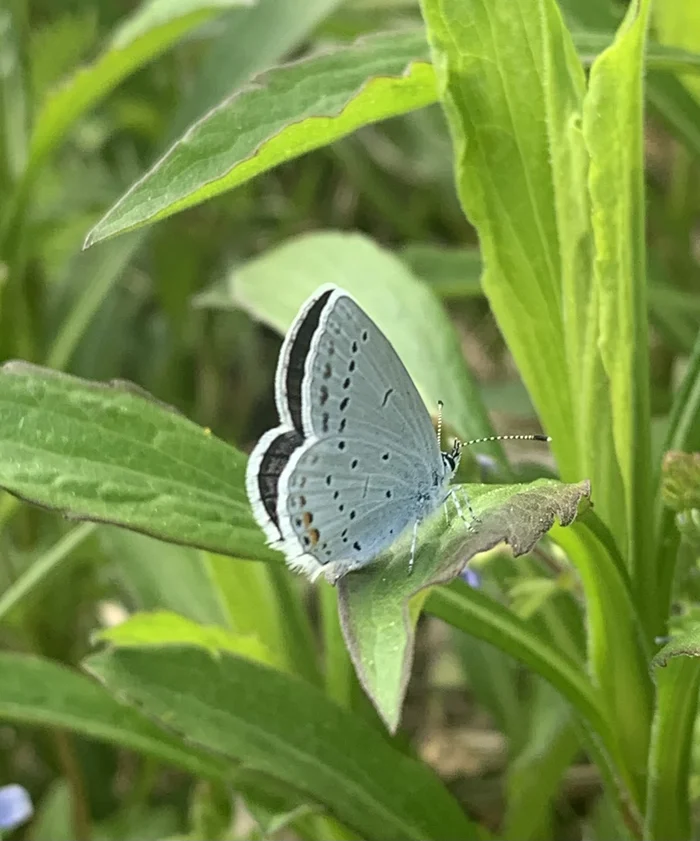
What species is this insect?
Cupido argiades (also Elkalyce argiades)
